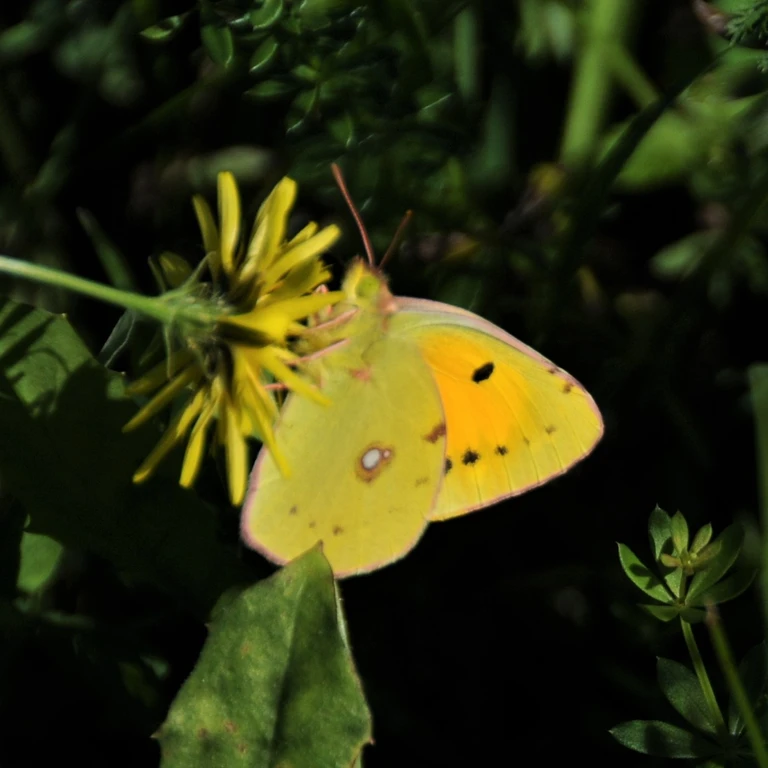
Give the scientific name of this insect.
Colias croceus
